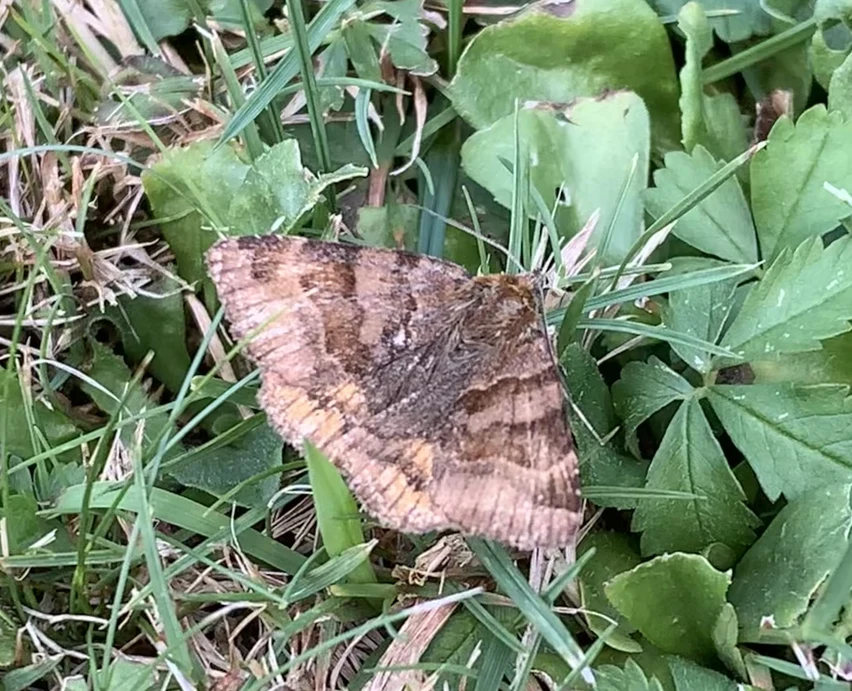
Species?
Euclidia glyphica
